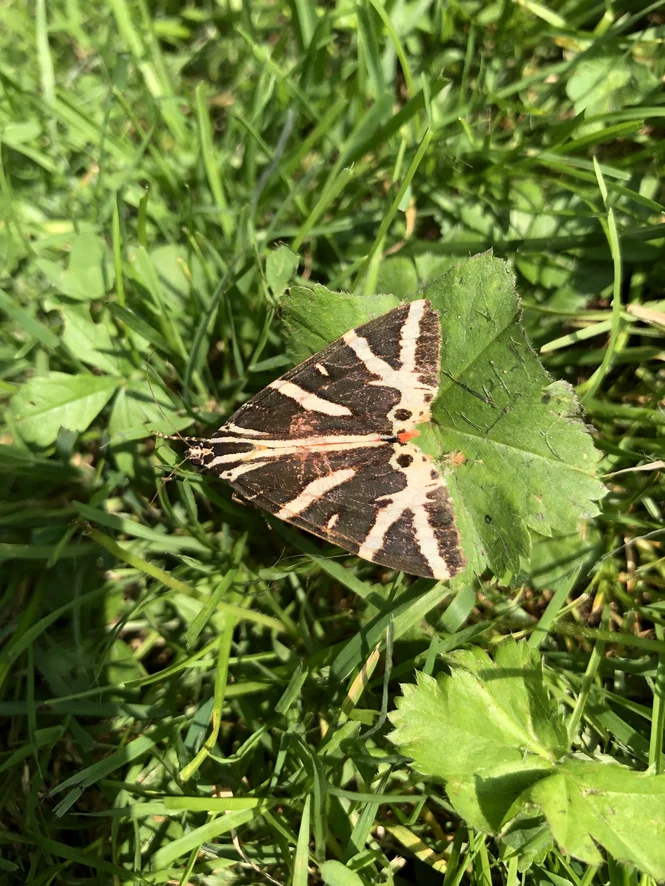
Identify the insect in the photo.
Euplagia quadripunctaria
